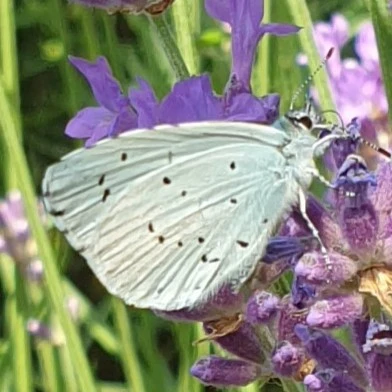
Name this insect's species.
Celastrina argiolus
